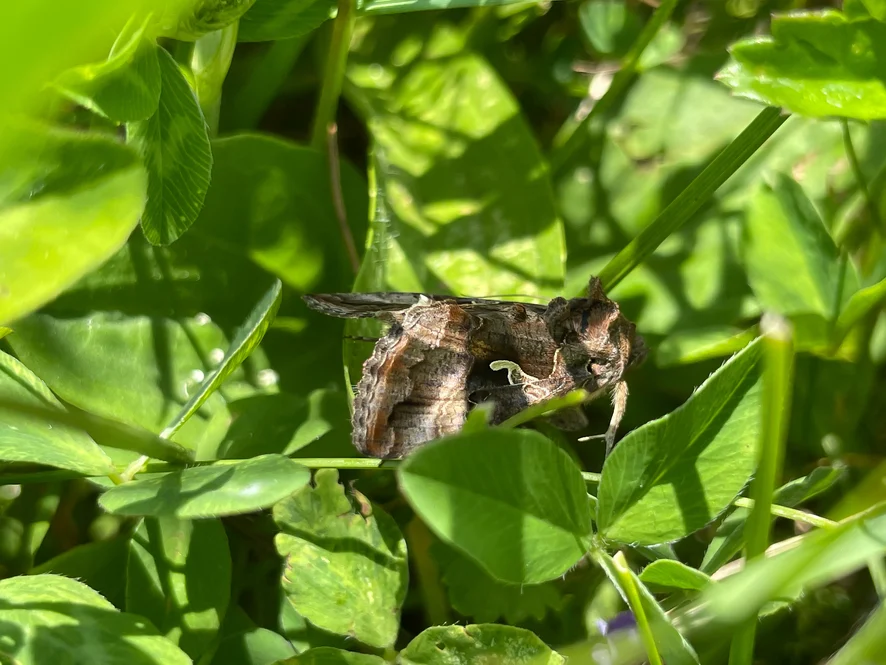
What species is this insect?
Autographa gamma
